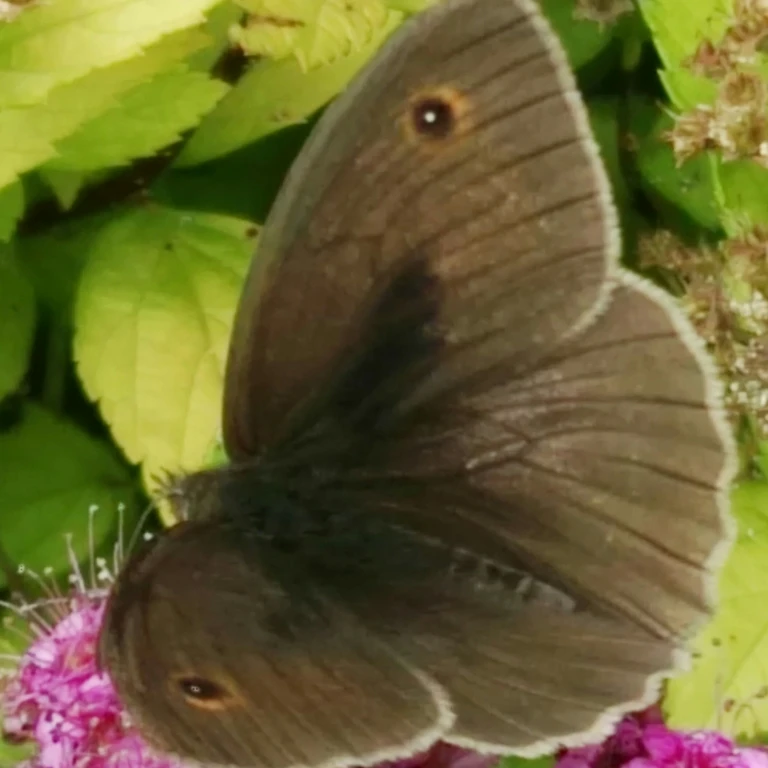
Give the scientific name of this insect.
Maniola jurtina
